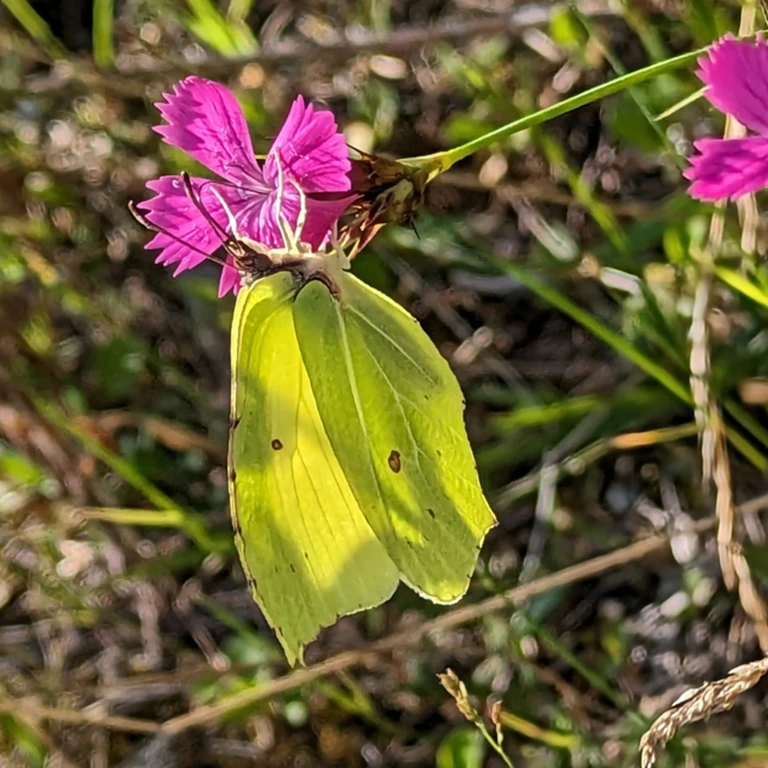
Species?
Gonepteryx rhamni
